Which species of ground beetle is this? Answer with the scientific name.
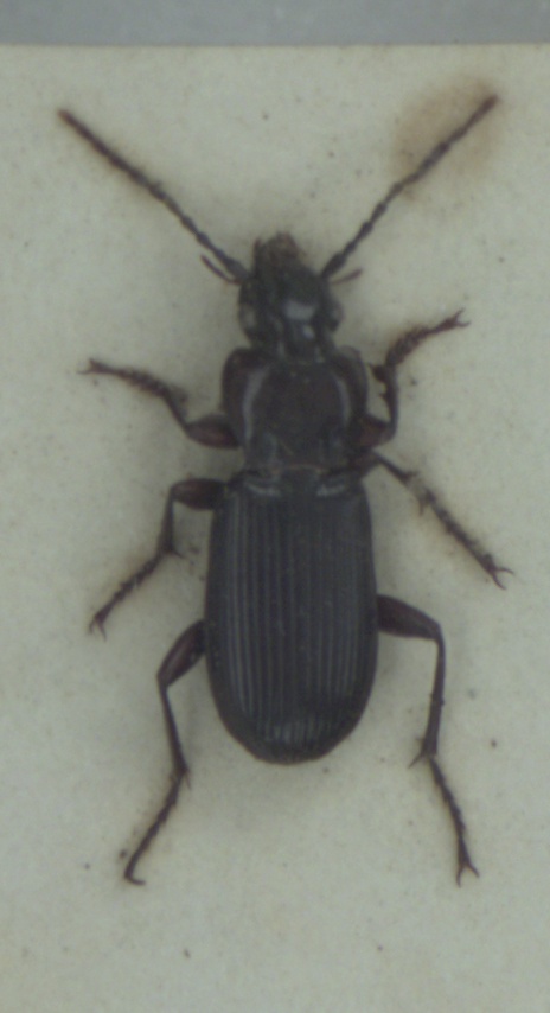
Pterostichus macer
